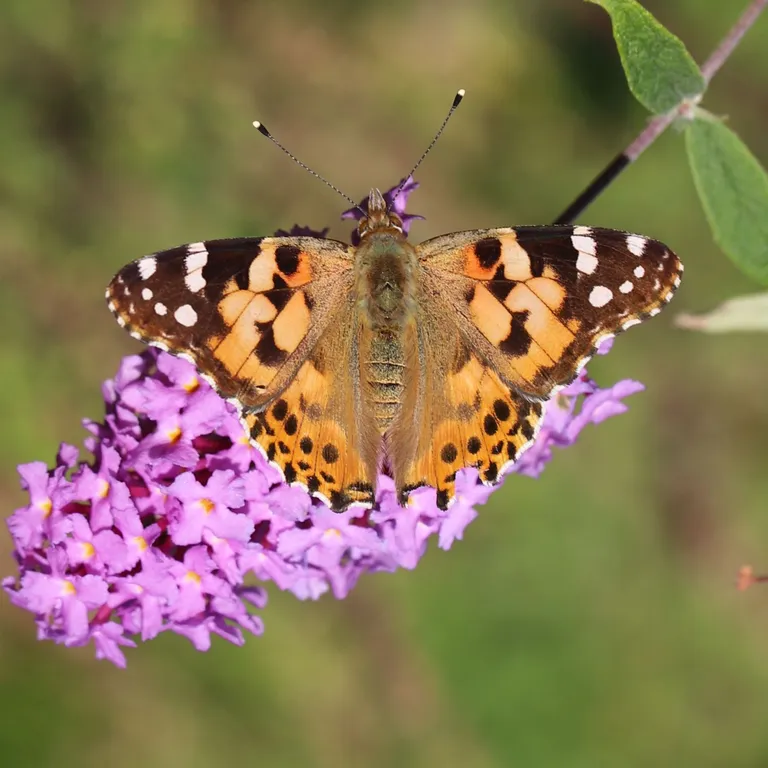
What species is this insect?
Vanessa cardui
